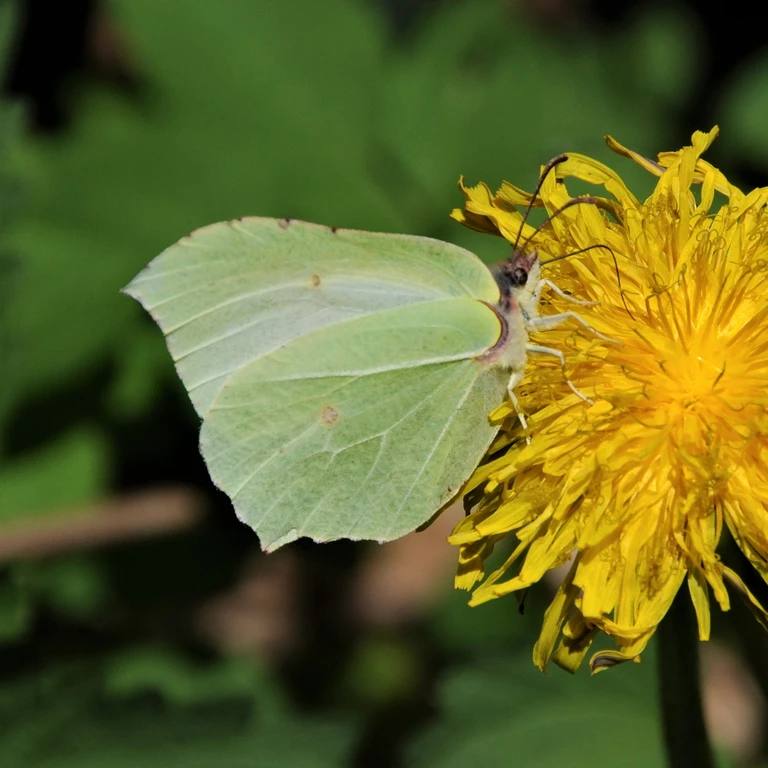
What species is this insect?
Gonepteryx rhamni
